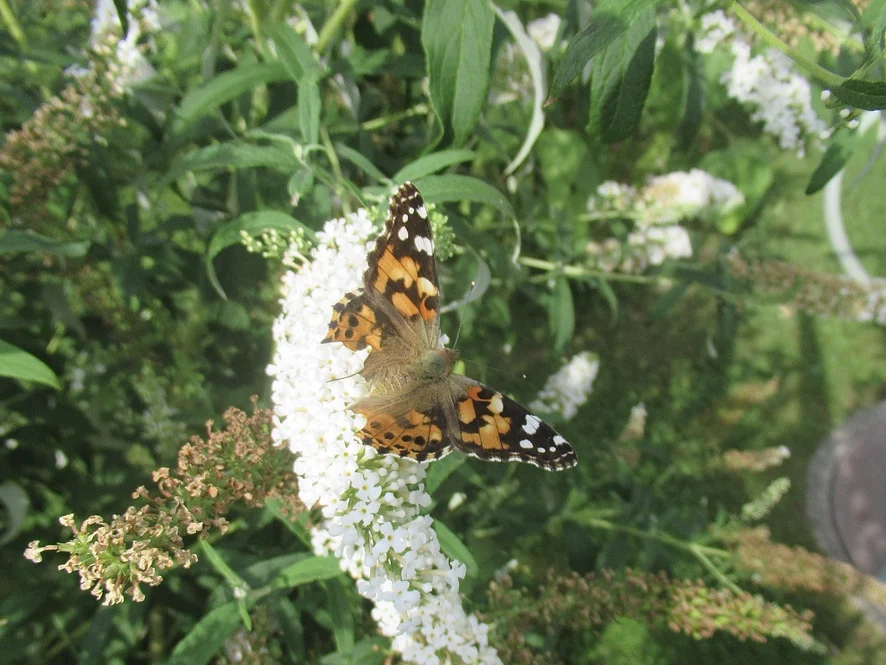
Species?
Vanessa cardui
